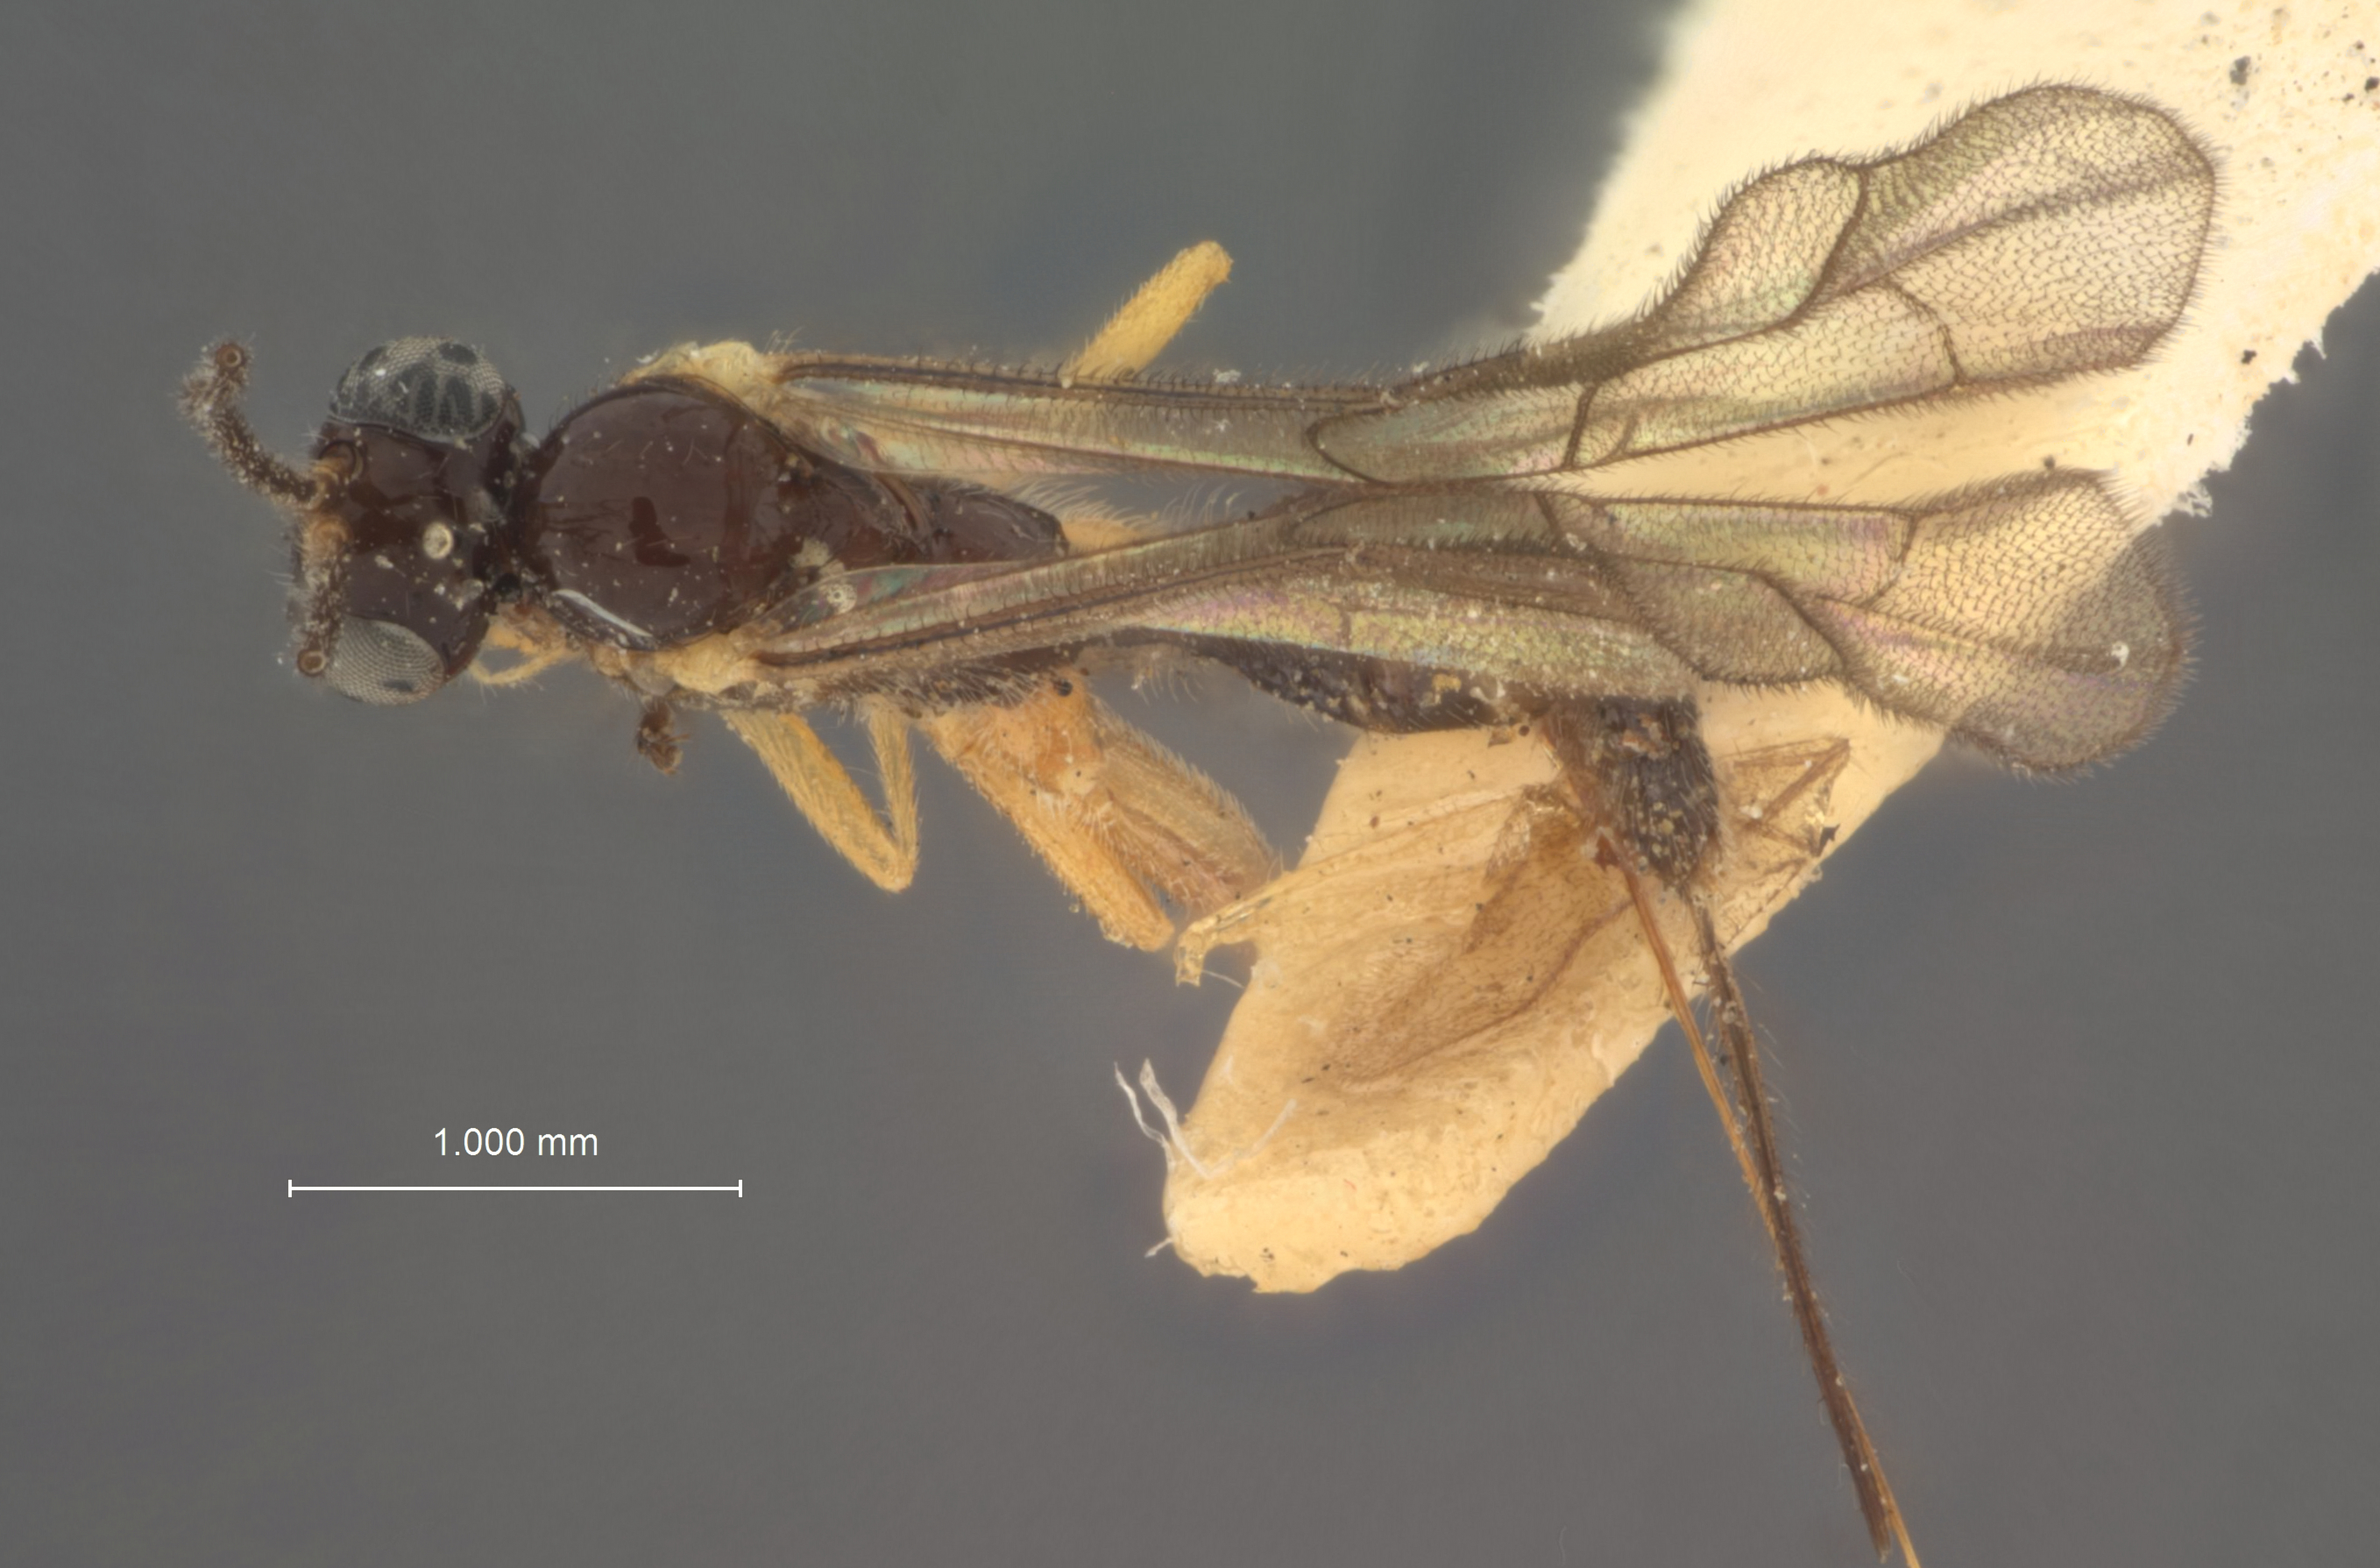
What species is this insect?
Plectiscus parvus
